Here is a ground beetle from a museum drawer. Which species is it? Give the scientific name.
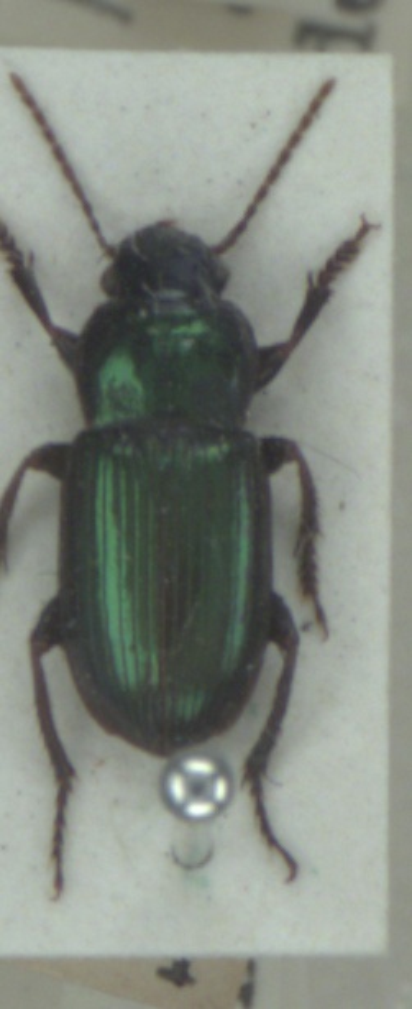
Harpalus affinis
